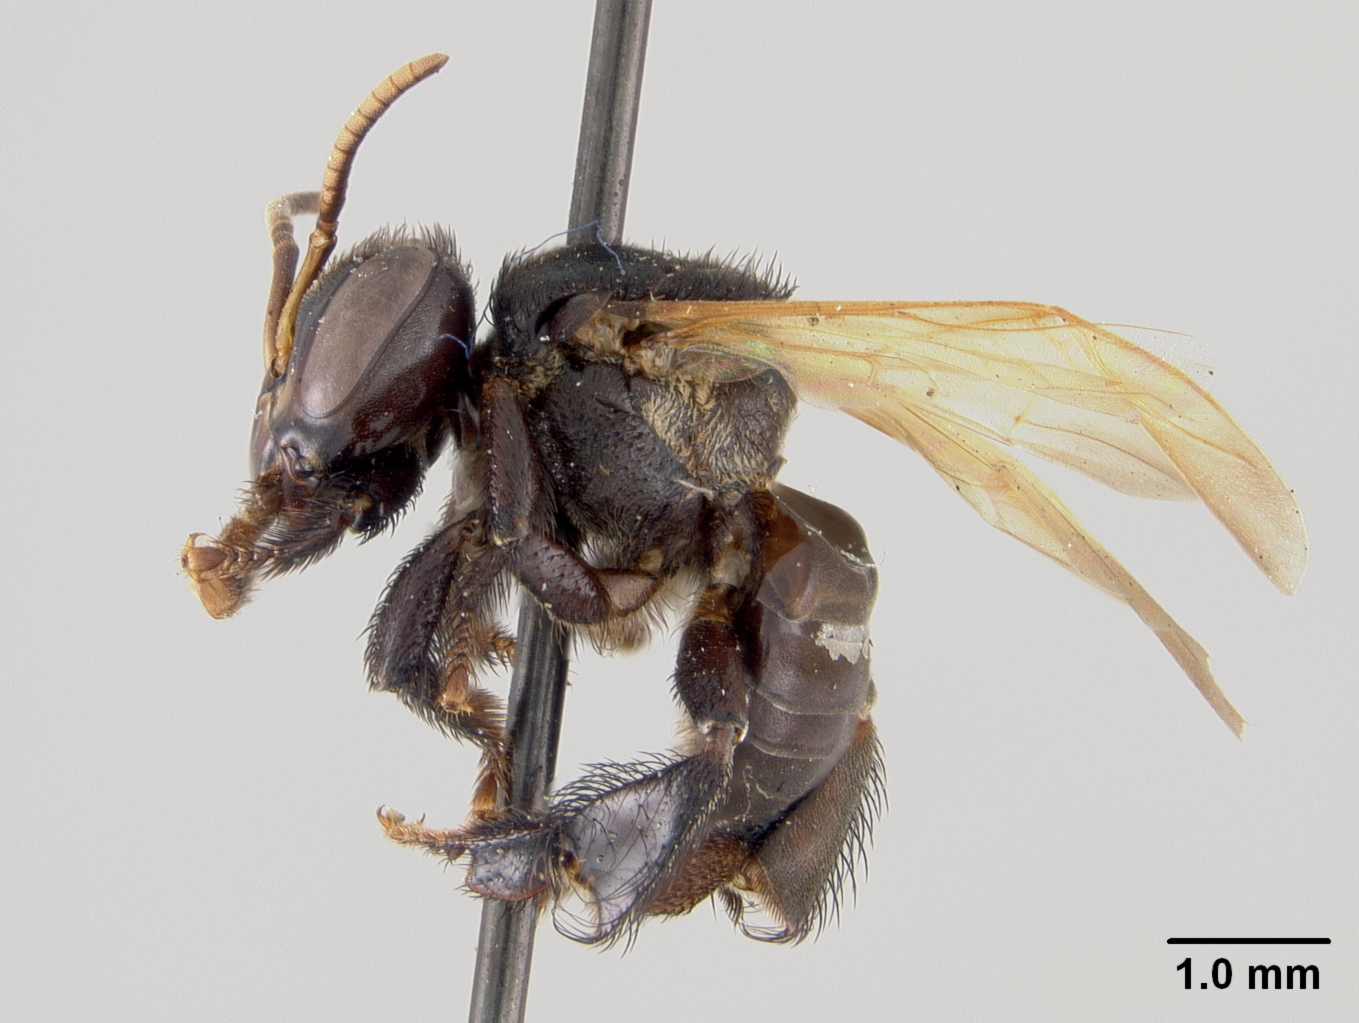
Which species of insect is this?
Trigona bipunctata
